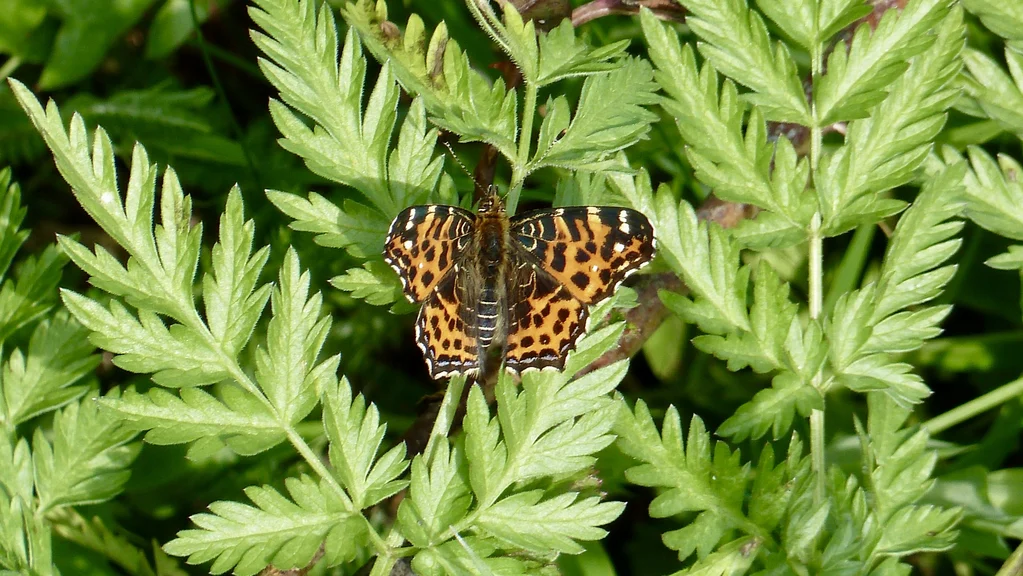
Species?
Araschnia levana
